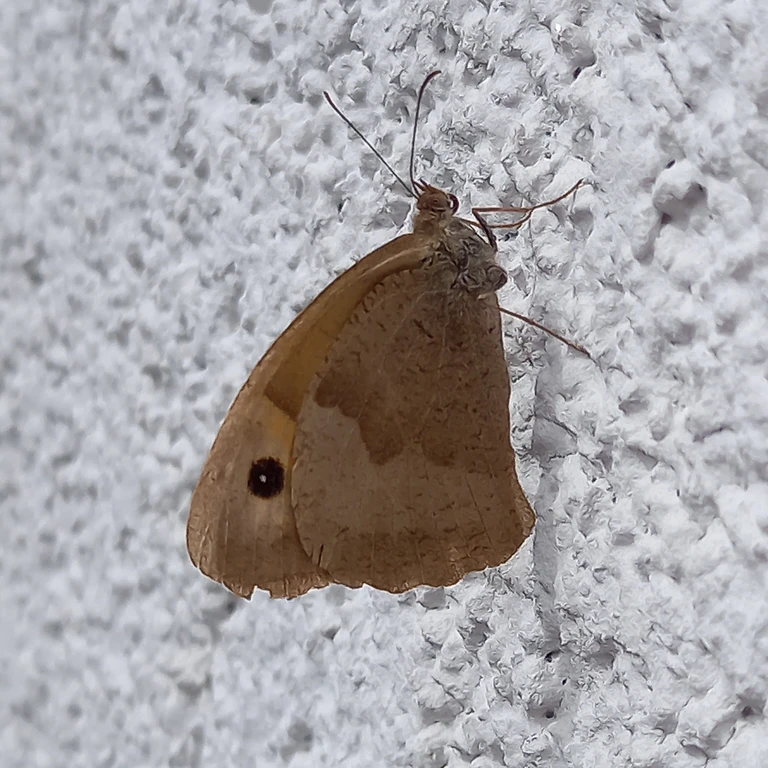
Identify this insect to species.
Maniola jurtina
